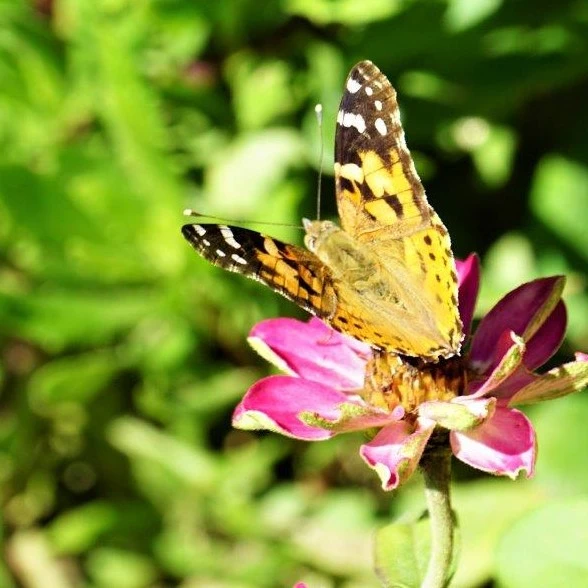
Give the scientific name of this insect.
Vanessa cardui
